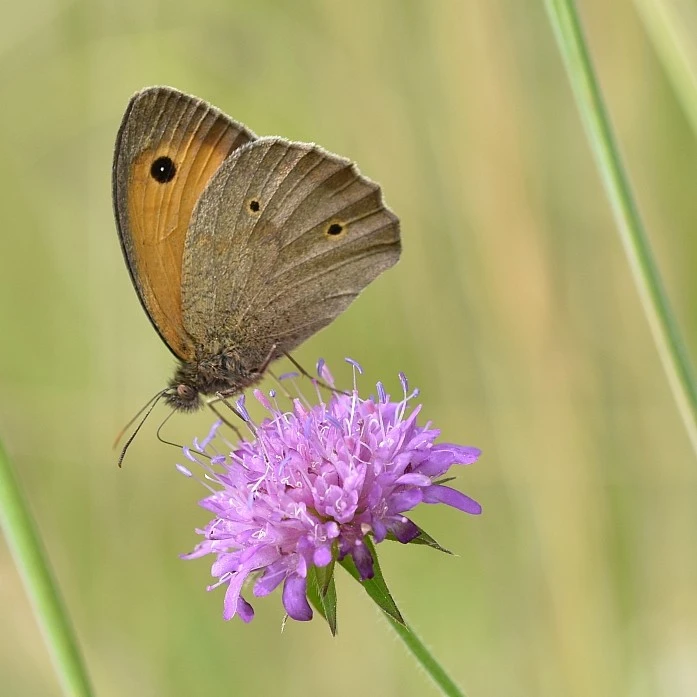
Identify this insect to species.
Maniola jurtina
